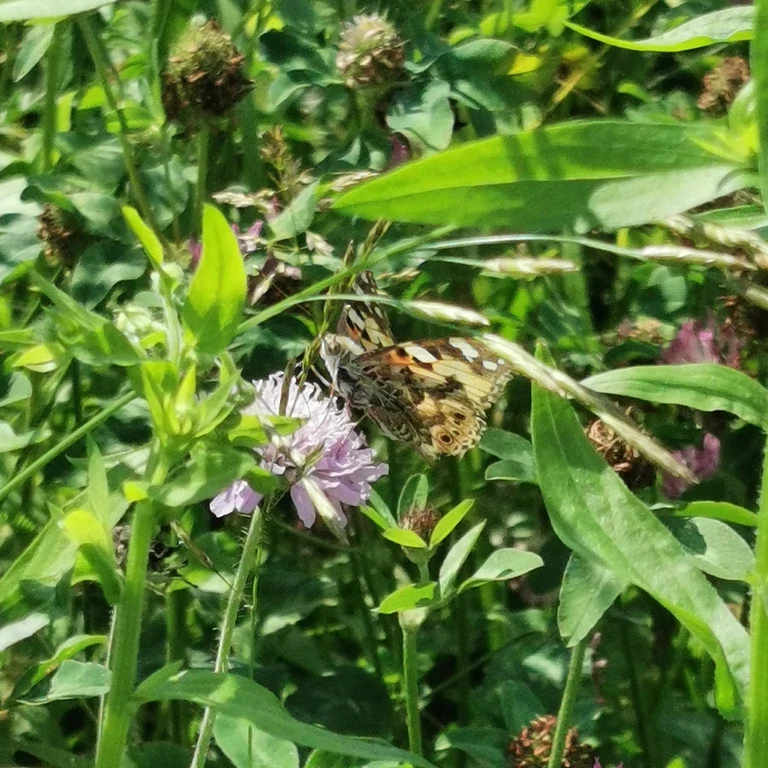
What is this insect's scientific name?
Vanessa cardui
